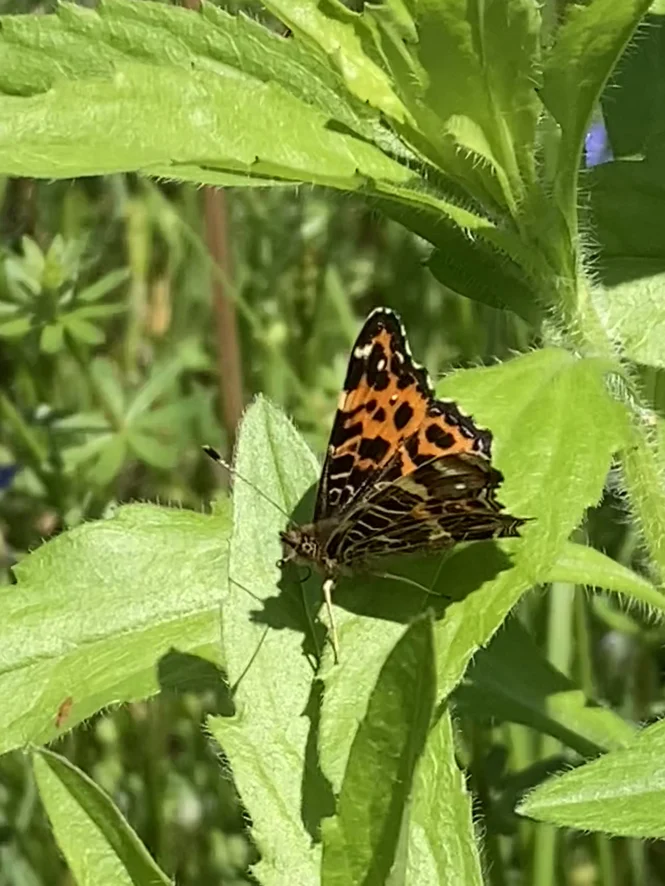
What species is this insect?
Araschnia levana
